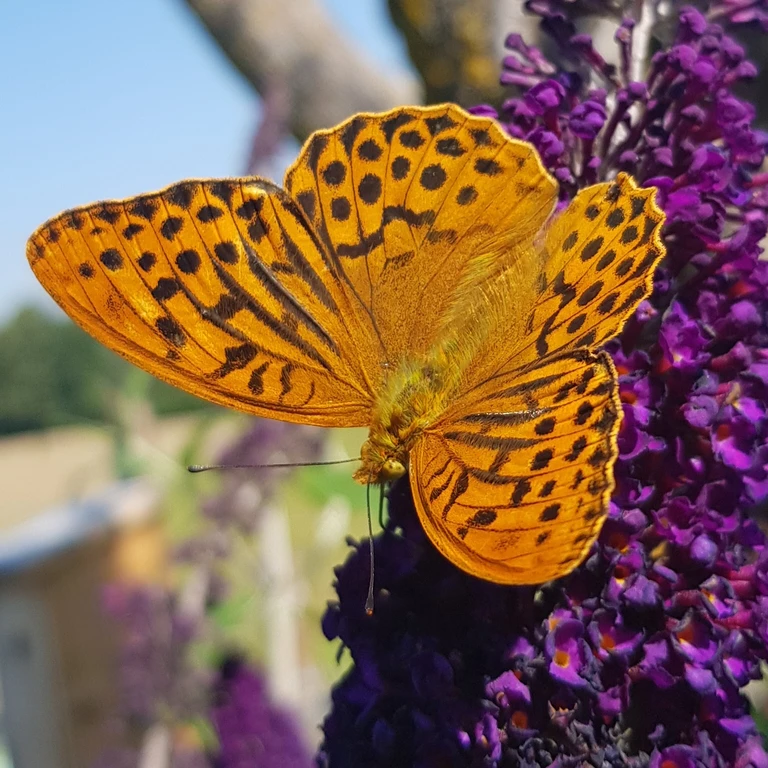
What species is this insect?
Argynnis paphia
